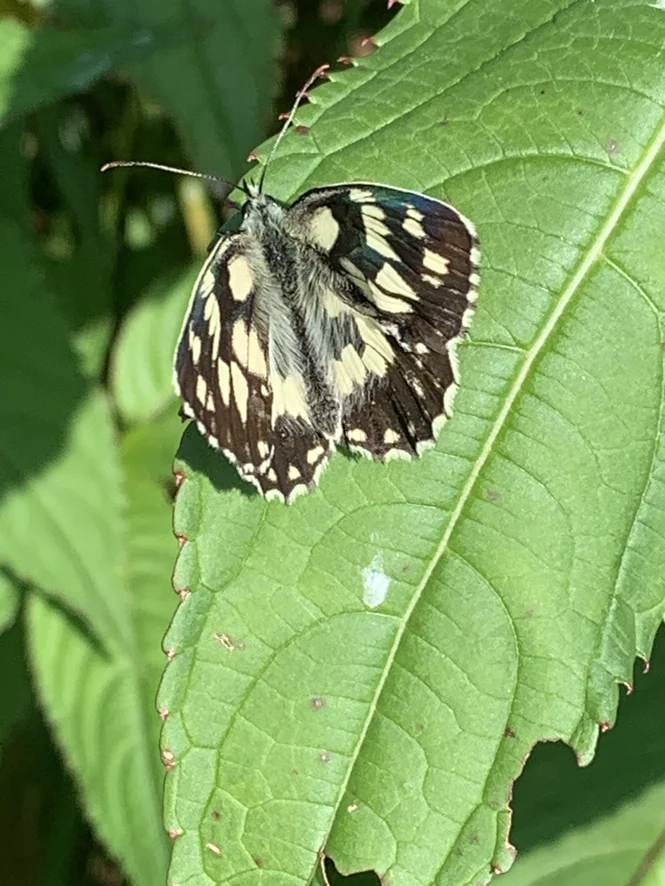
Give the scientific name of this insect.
Melanargia galathea
